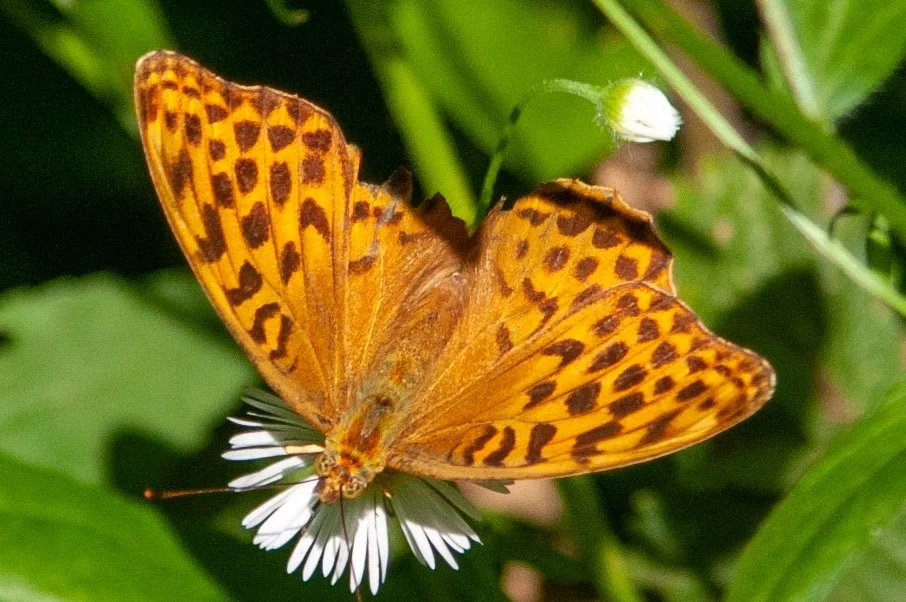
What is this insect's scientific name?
Argynnis paphia
